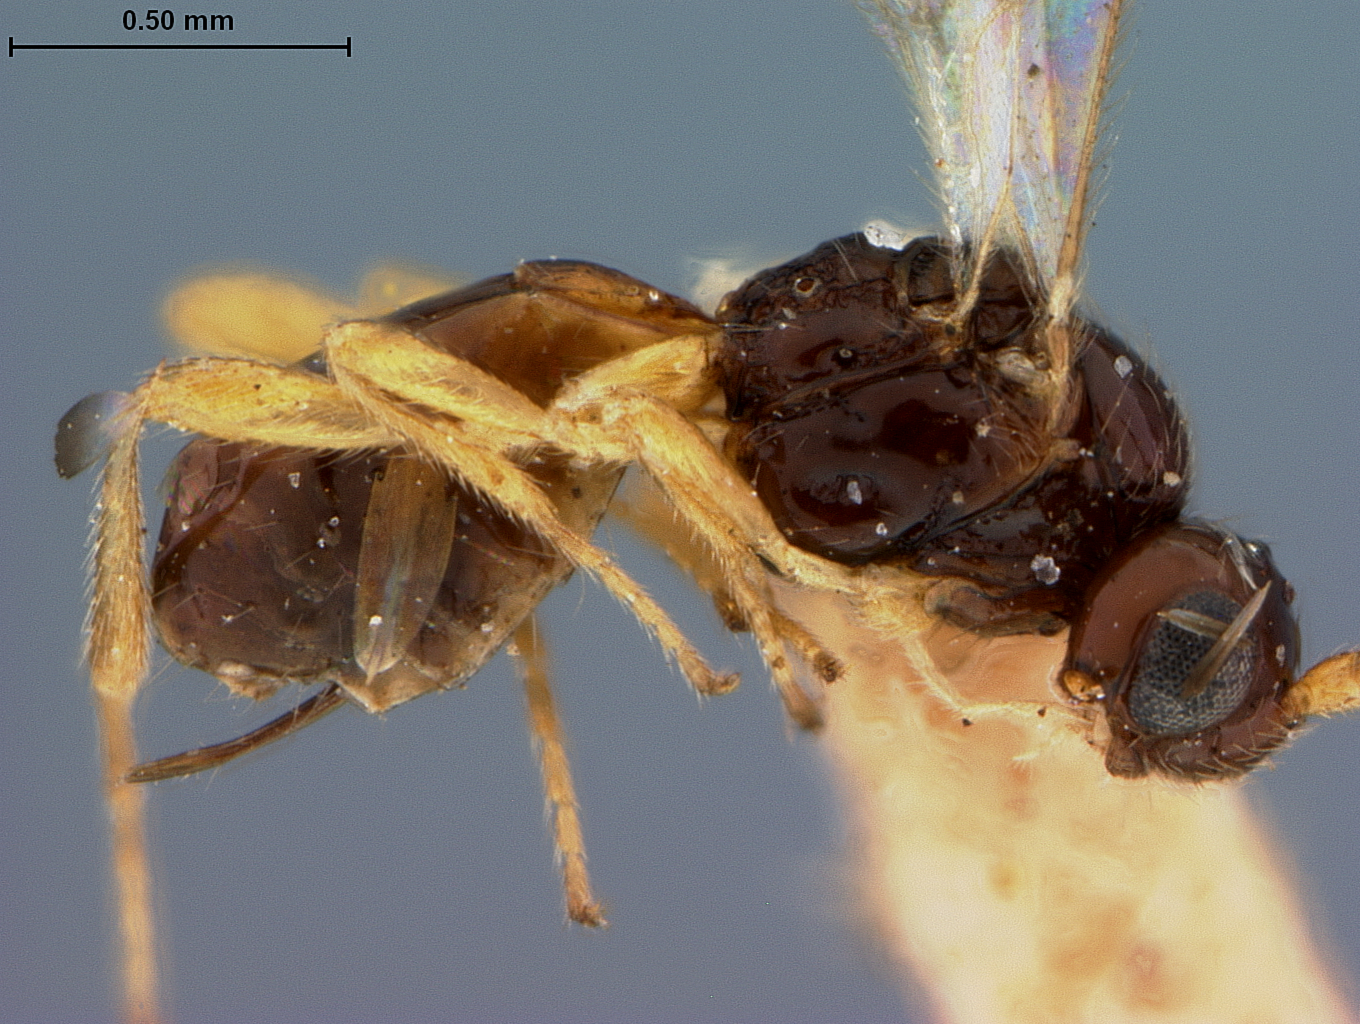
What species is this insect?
Synaldis exitiosae
